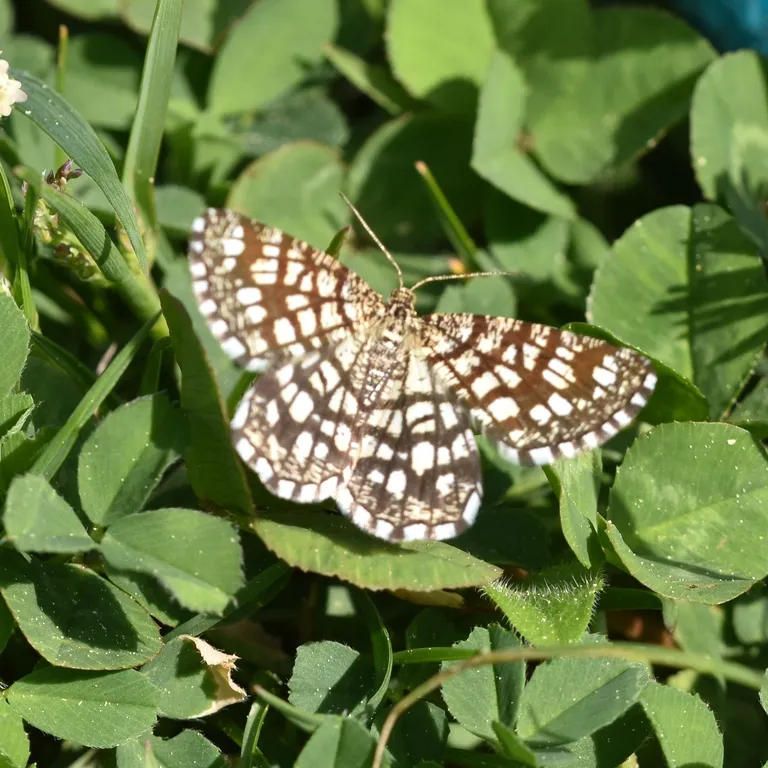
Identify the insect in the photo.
Chiasmia clathrata
